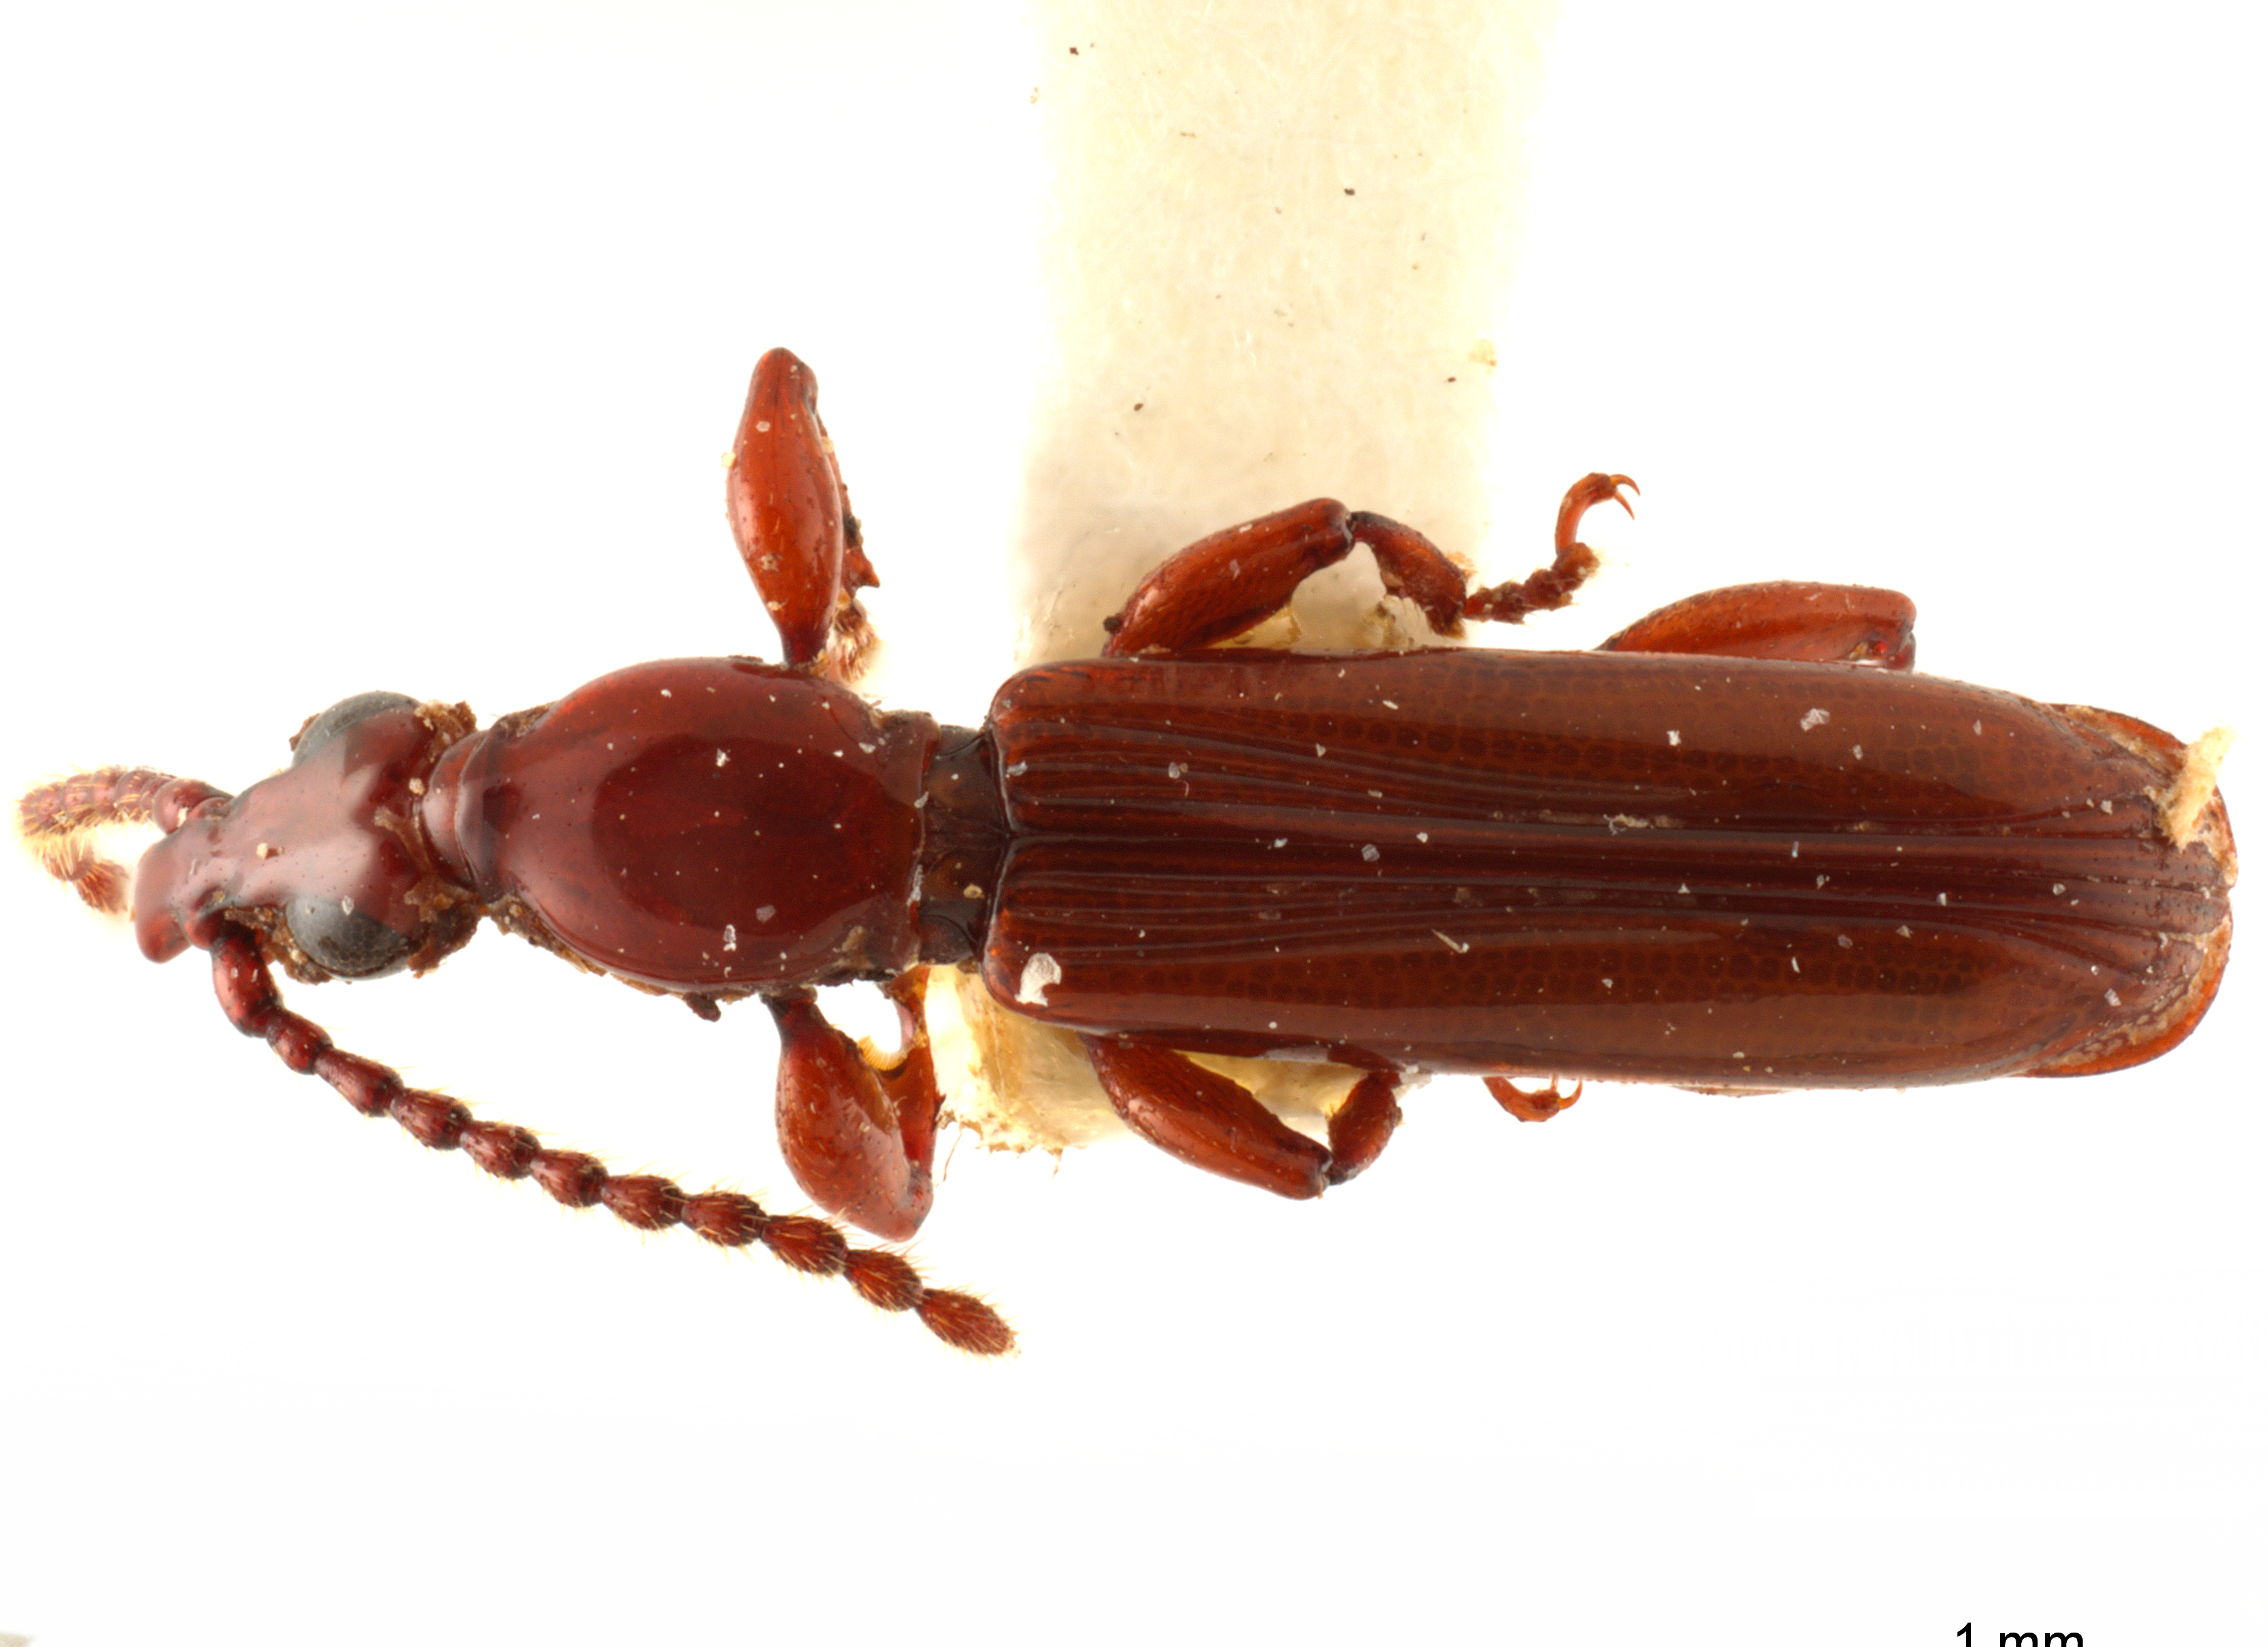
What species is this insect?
Cerobates sexsulcatus
